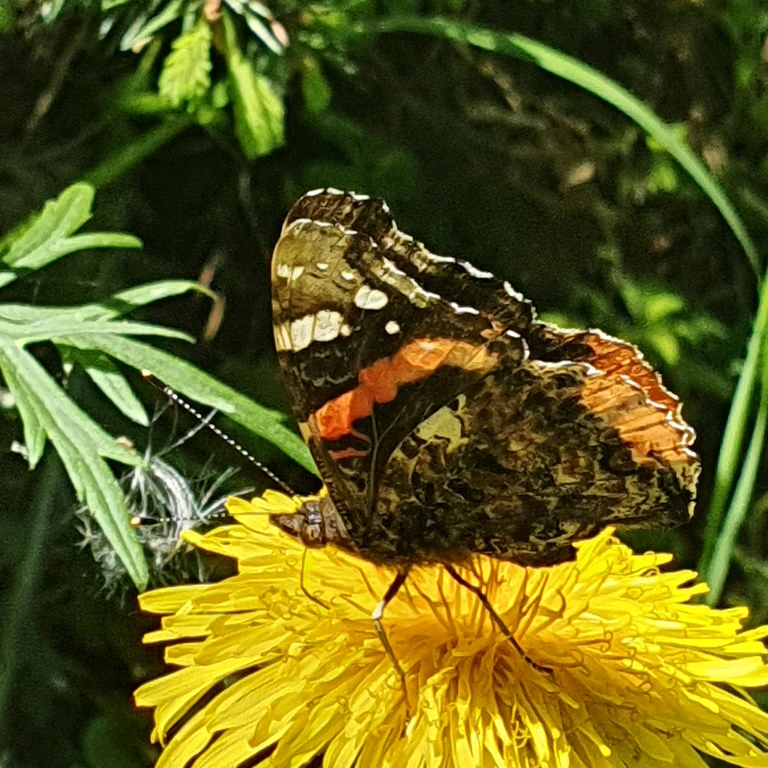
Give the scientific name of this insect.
Vanessa atalanta
